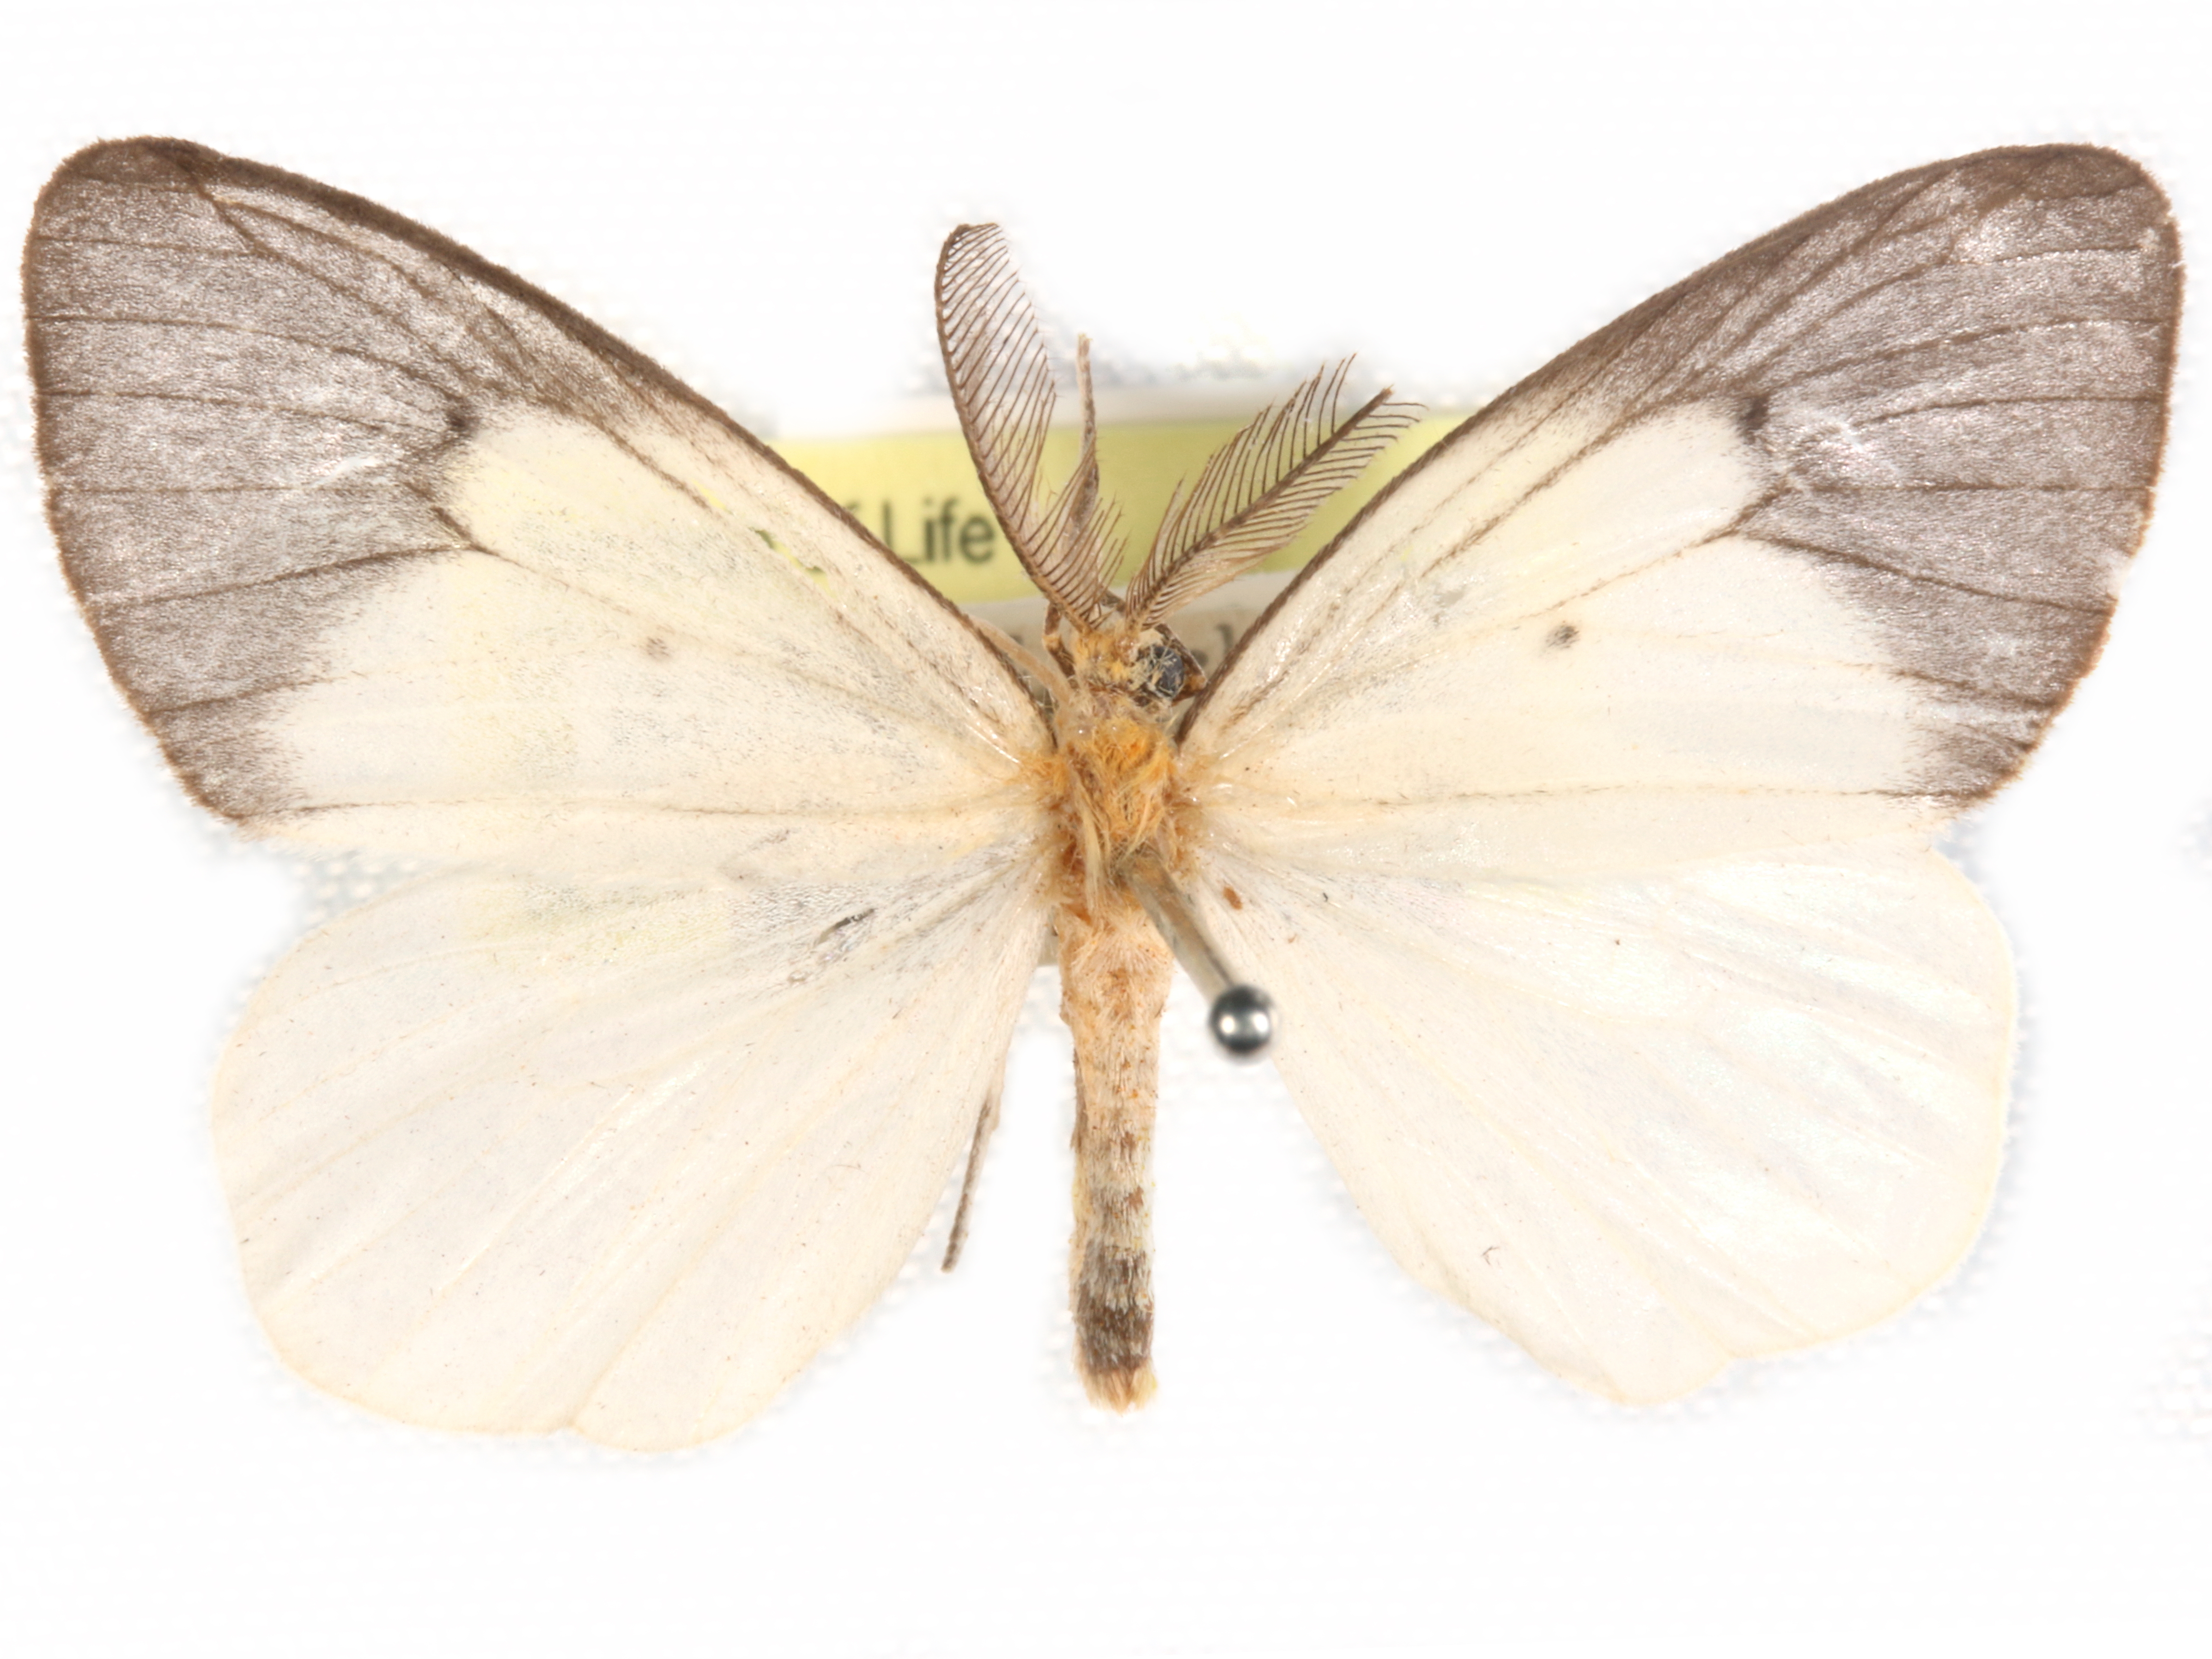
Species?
Paramarbla hemileuca
